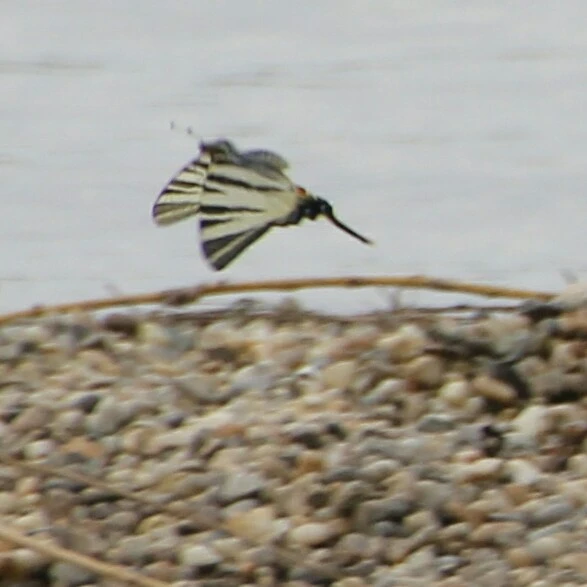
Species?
Iphiclides podalirius
